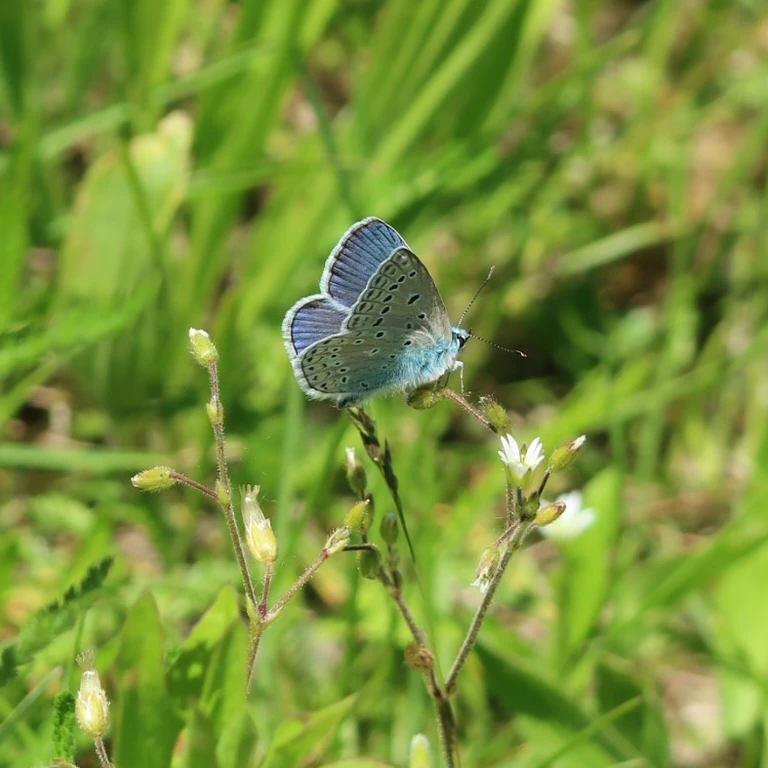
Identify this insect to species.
Polyommatus icarus
